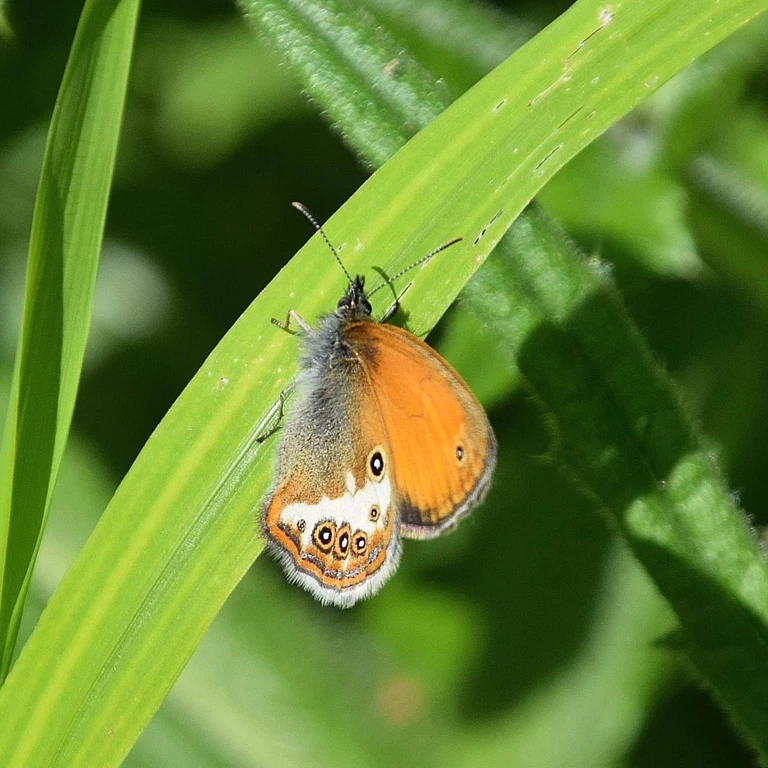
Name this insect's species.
Coenonympha arcania
